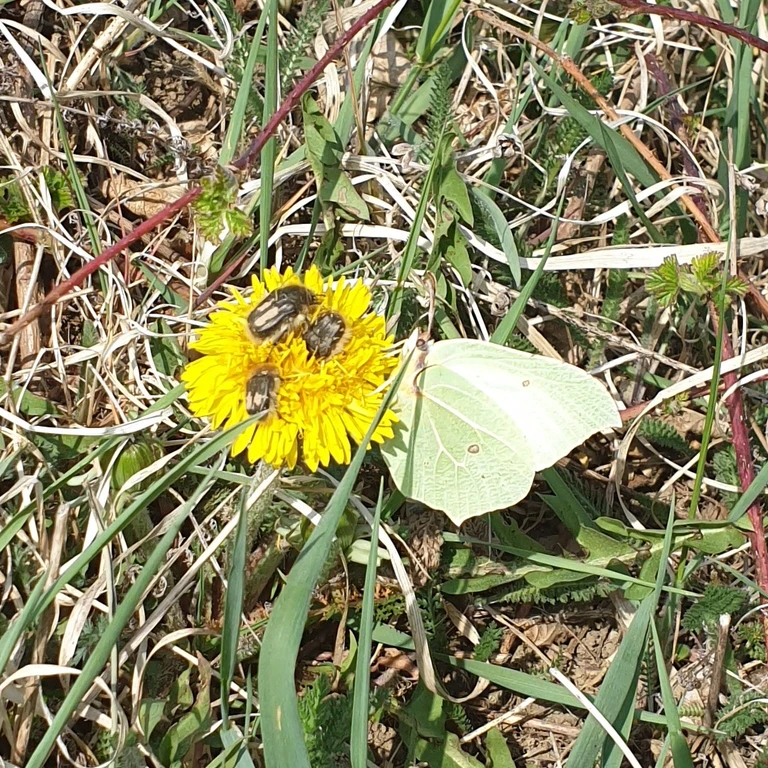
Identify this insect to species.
Gonepteryx rhamni
